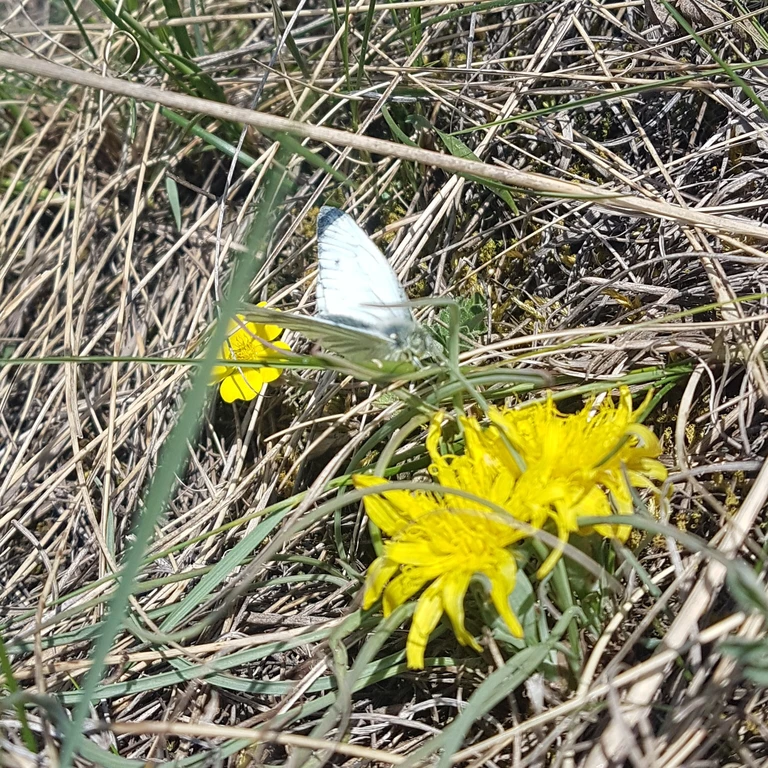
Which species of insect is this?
Pieris napi
